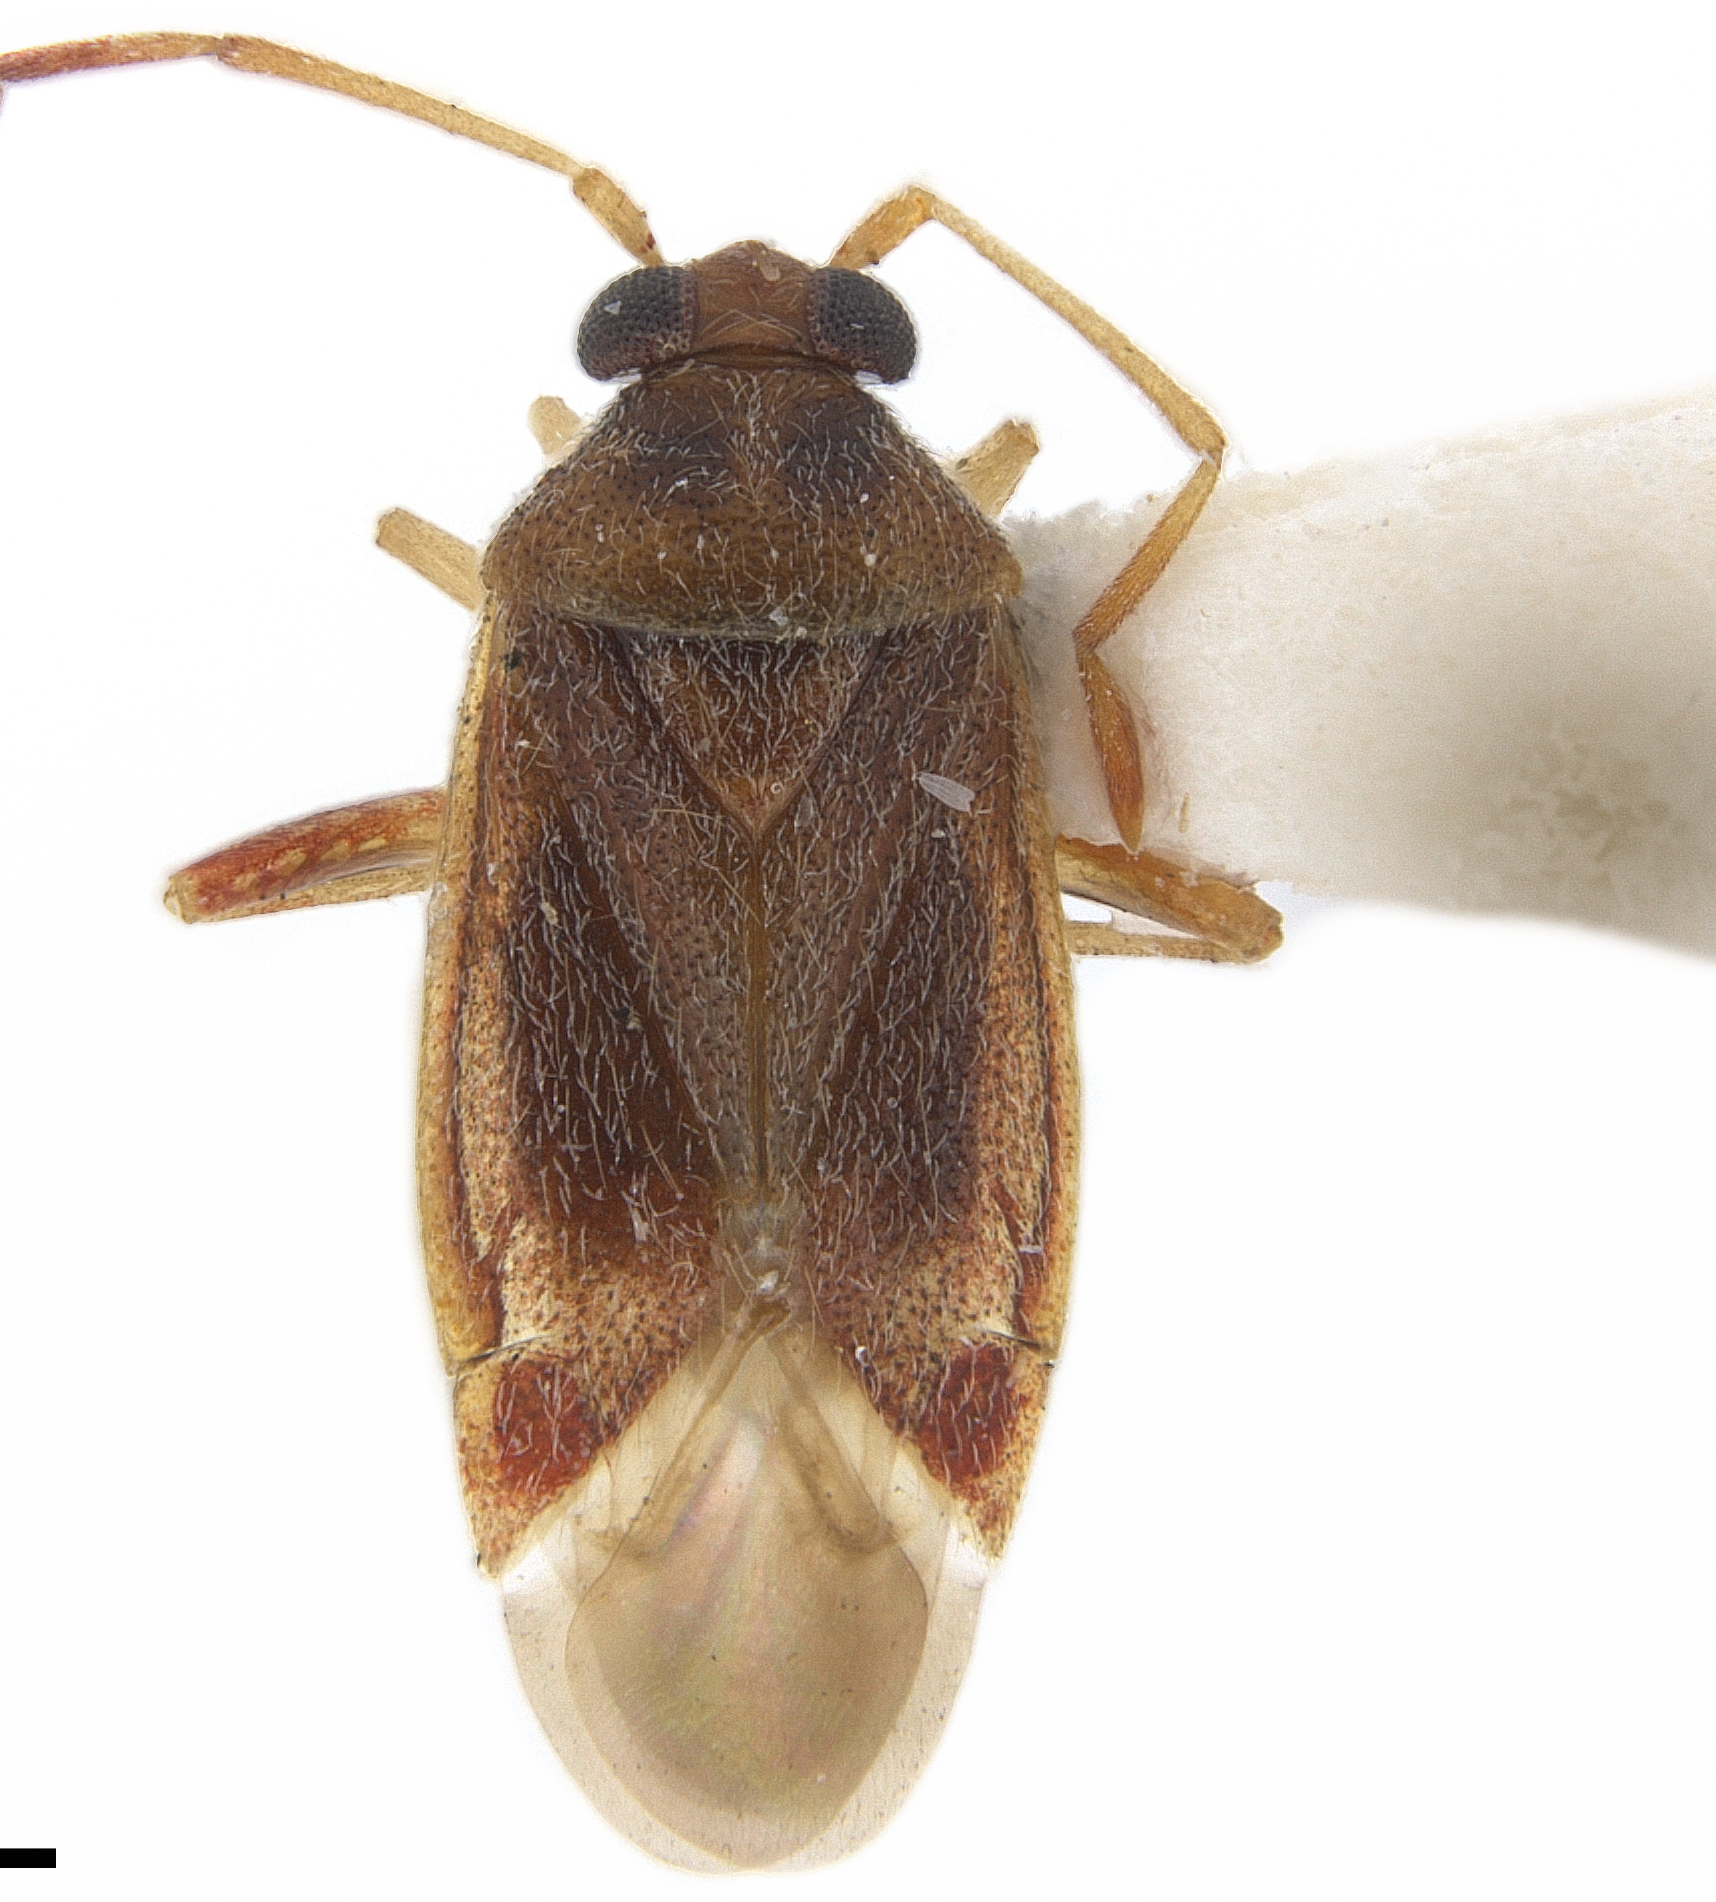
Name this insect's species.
Ceratocapsidea complicata
